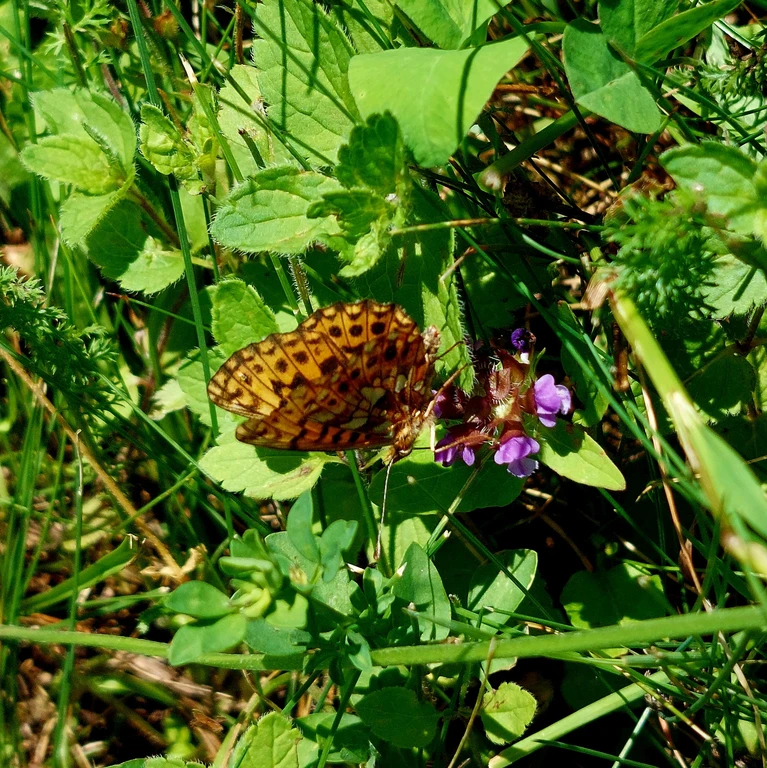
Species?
Boloria dia
